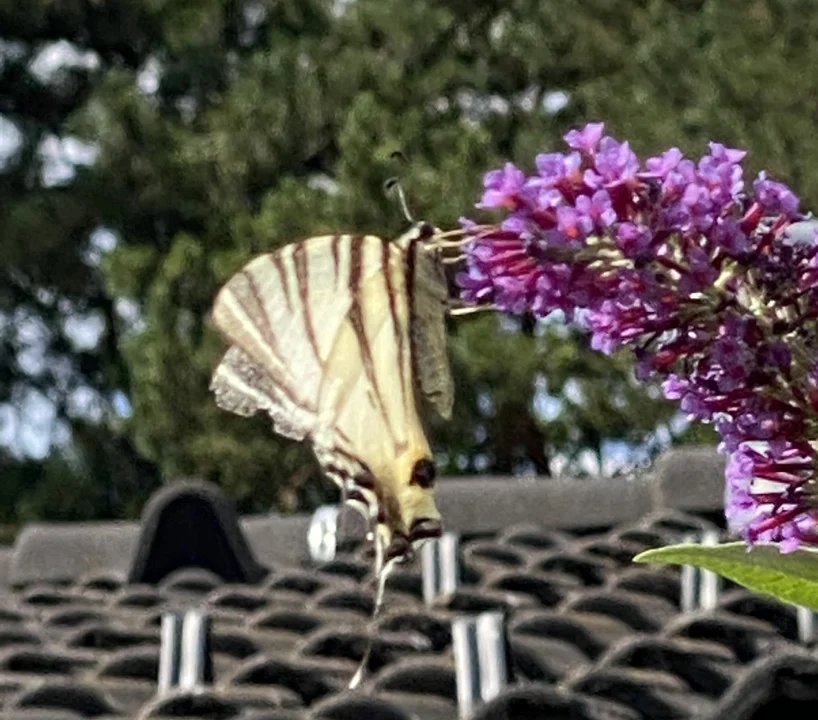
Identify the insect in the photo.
Iphiclides podalirius
